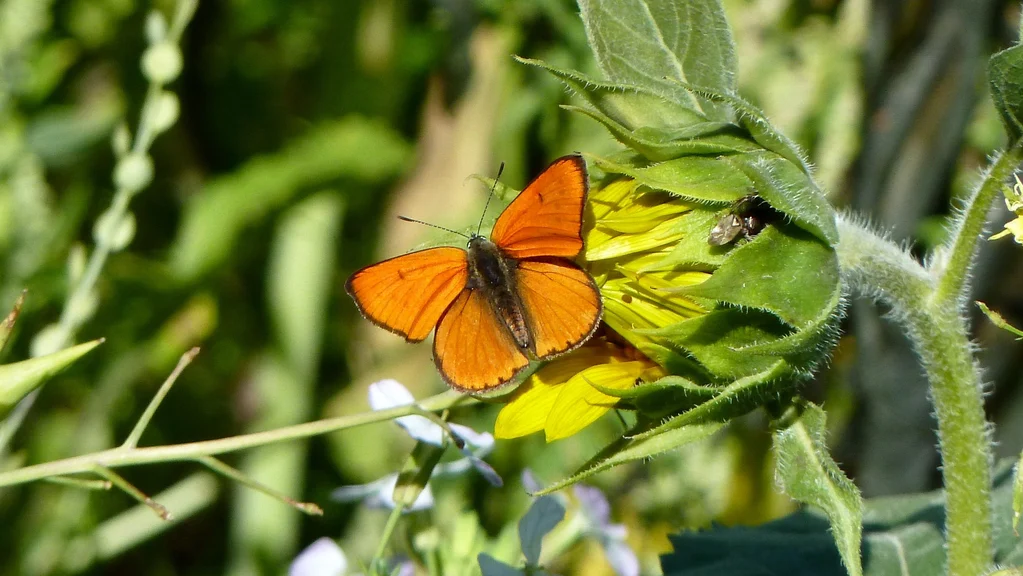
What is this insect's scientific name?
Lycaena dispar
